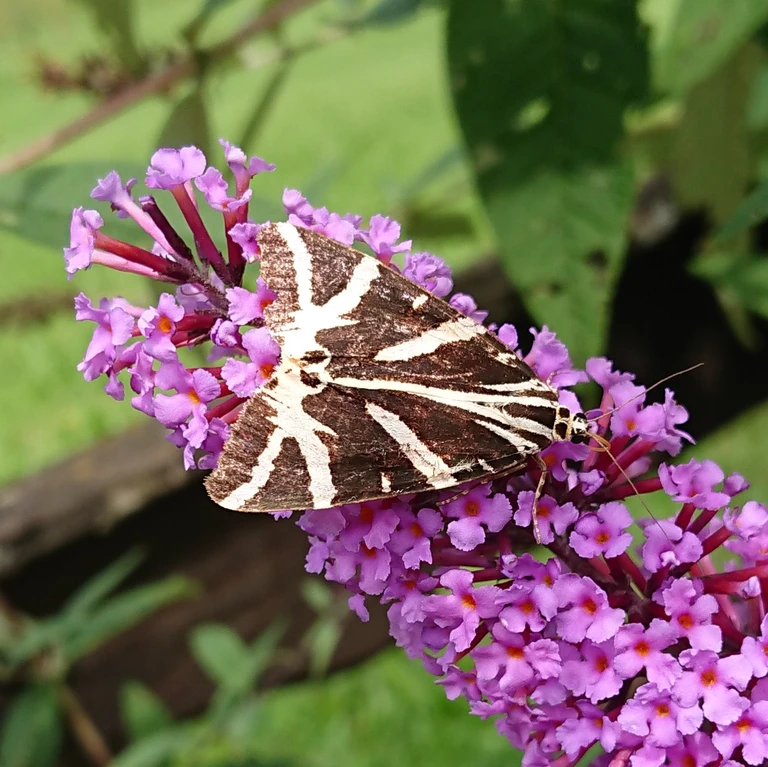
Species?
Euplagia quadripunctaria
